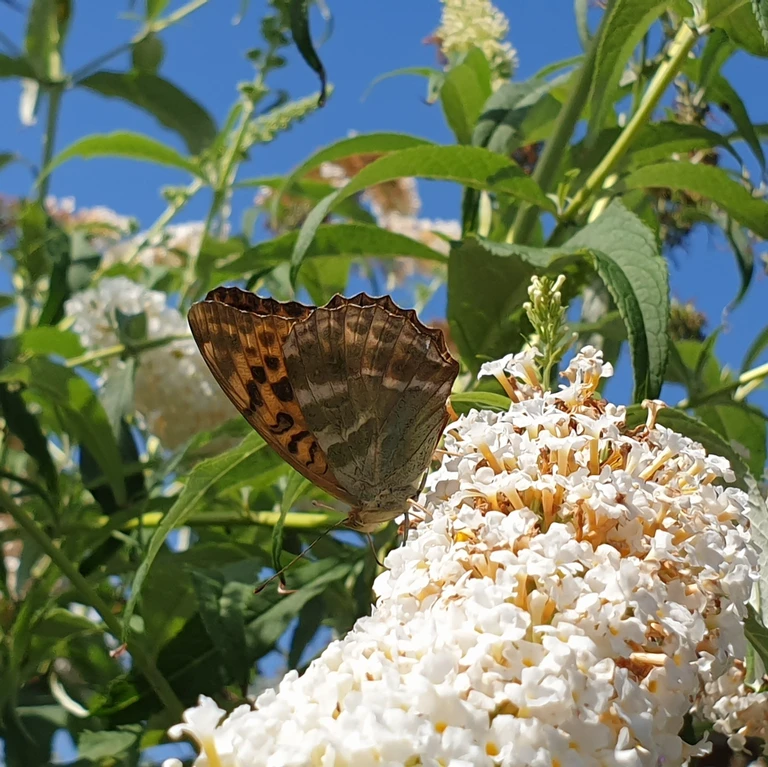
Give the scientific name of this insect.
Argynnis paphia
